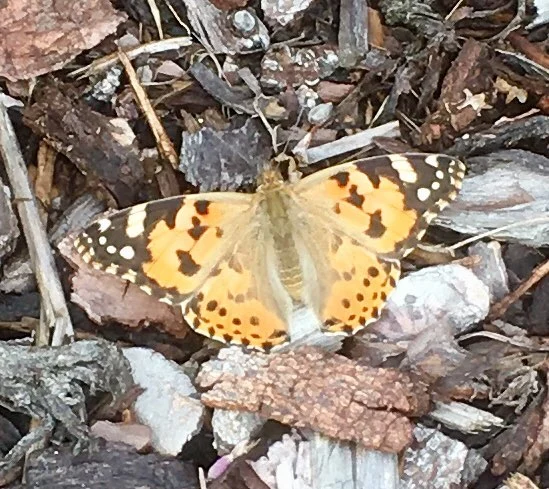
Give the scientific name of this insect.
Vanessa cardui
